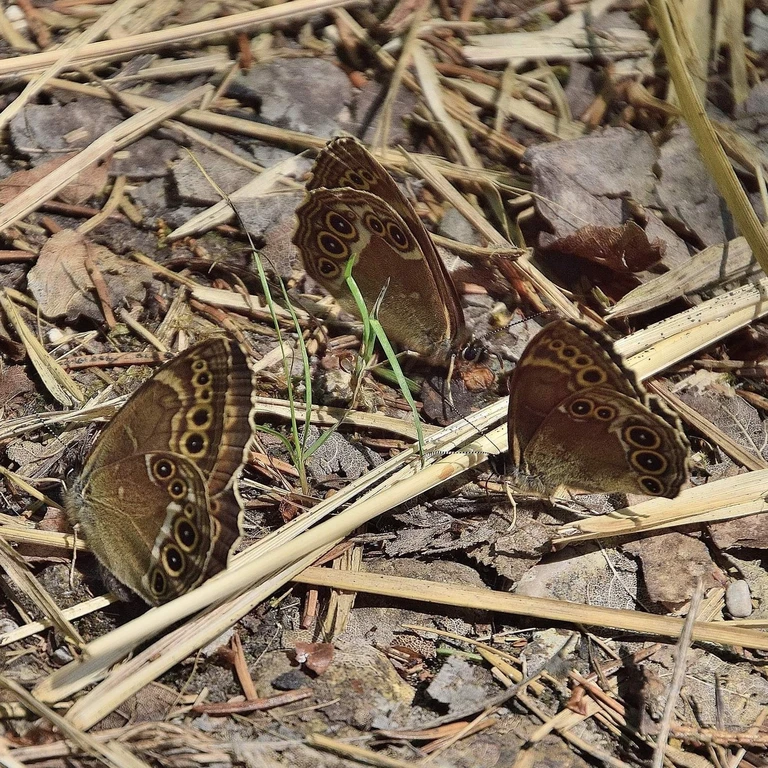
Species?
Lopinga achine (also Pararge achine)
